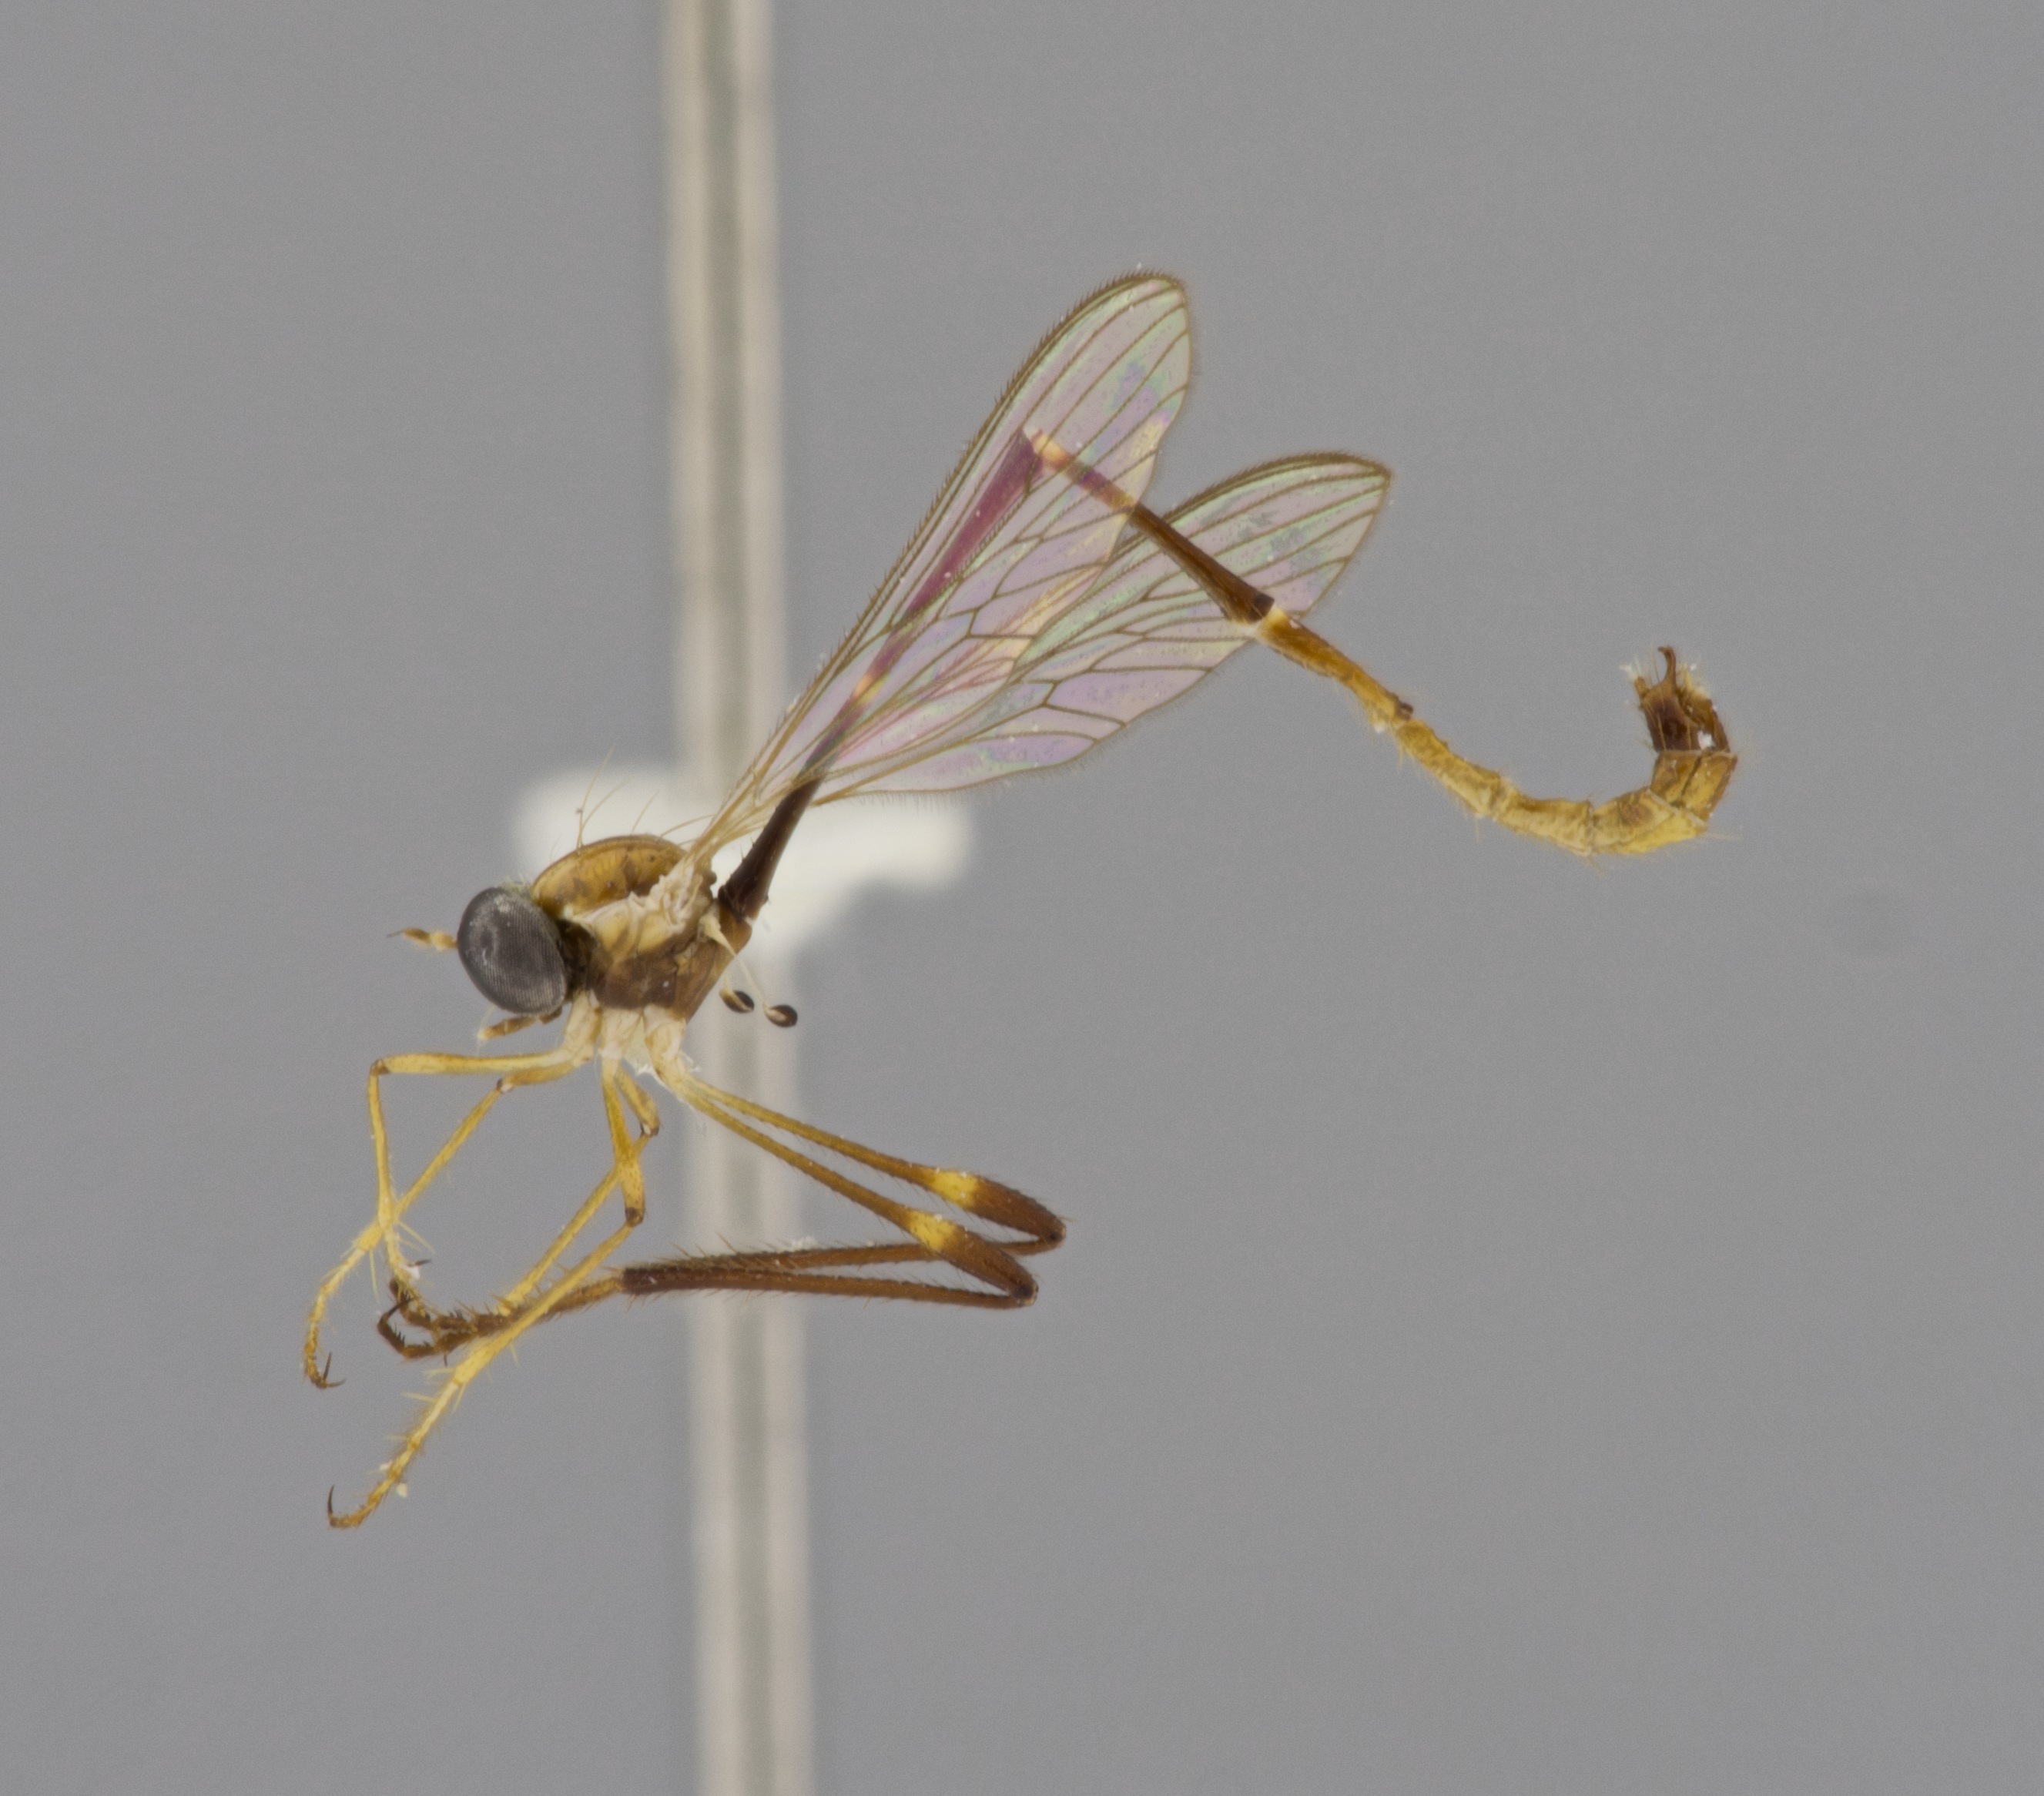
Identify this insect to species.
Schildia microthorax
